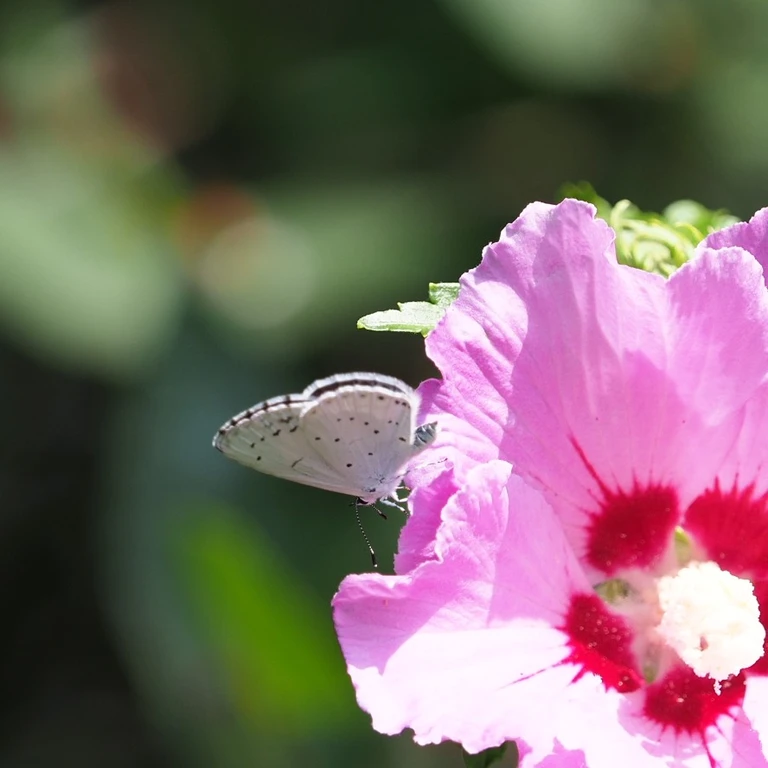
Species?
Celastrina argiolus
